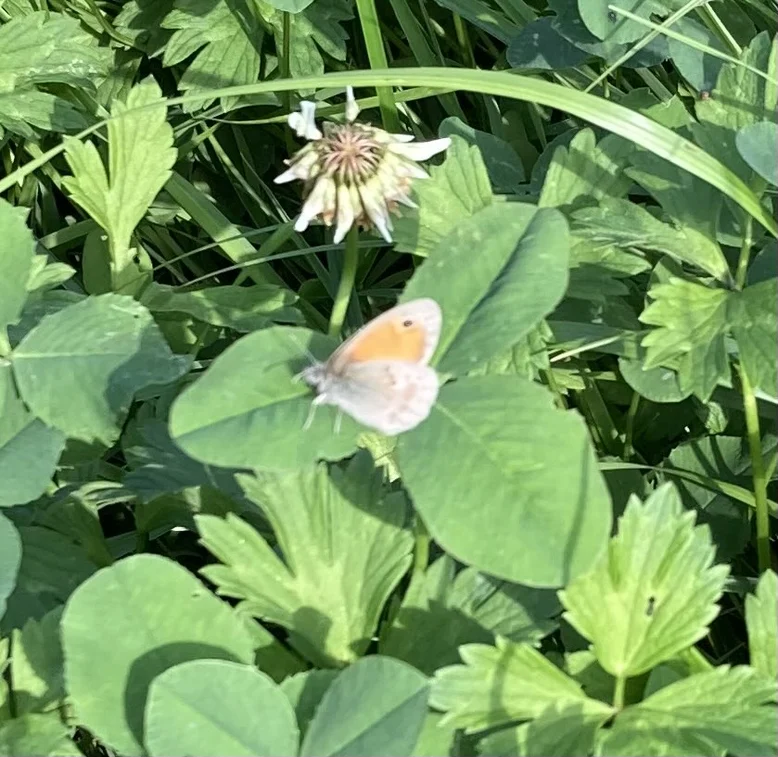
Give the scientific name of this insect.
Coenonympha pamphilus
